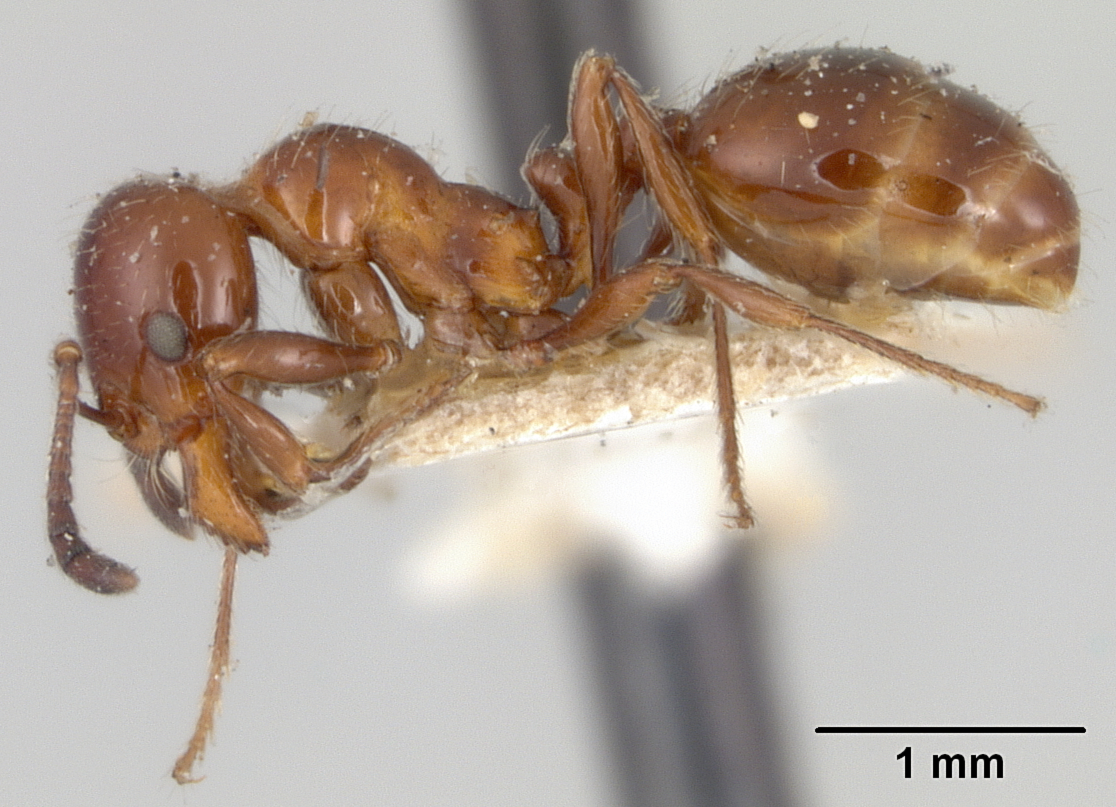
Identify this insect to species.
Monomorium suteri
